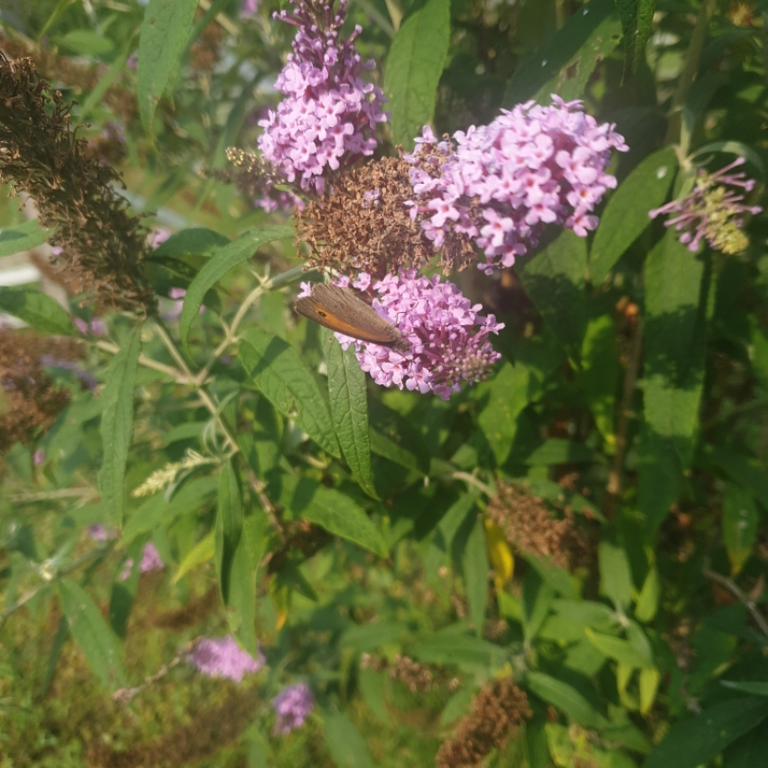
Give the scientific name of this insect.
Maniola jurtina
